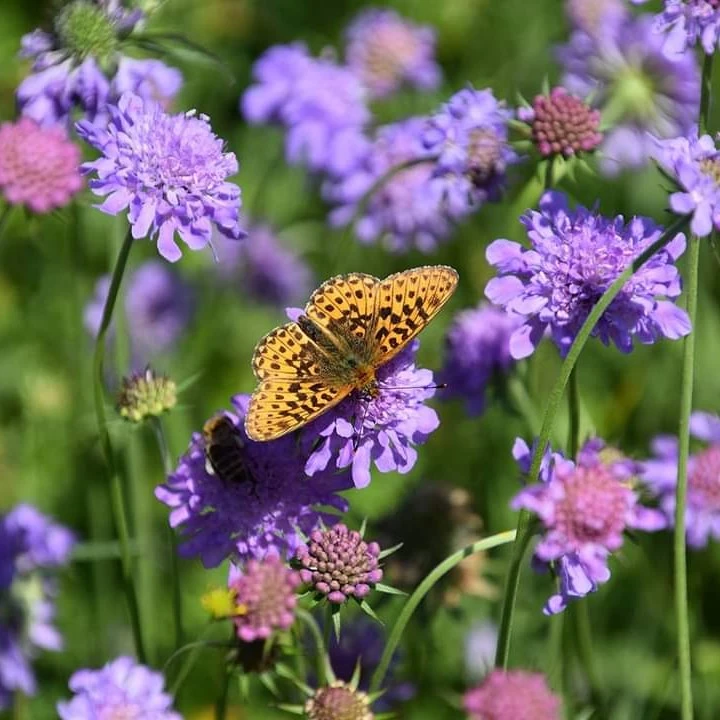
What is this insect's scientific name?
Boloria euphrosyne (also Clossiana euphrosyne)
